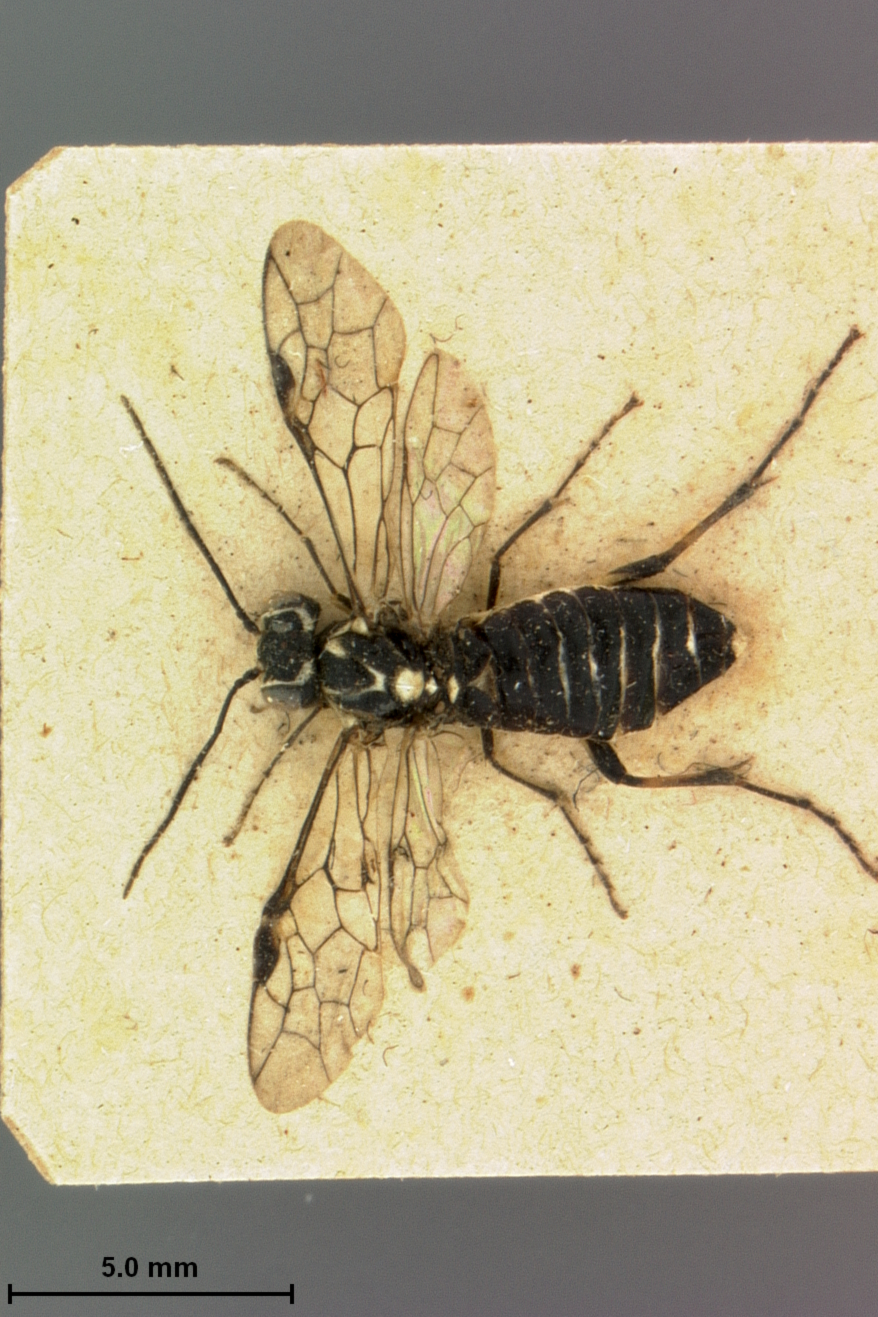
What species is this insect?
Pachyprotasis pallidiventris
